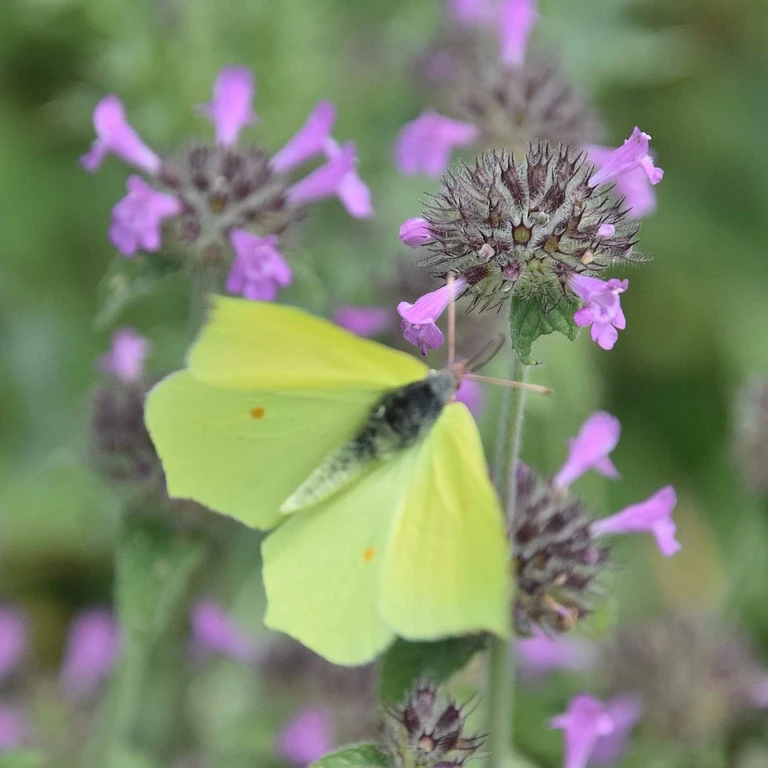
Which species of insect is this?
Gonepteryx rhamni
